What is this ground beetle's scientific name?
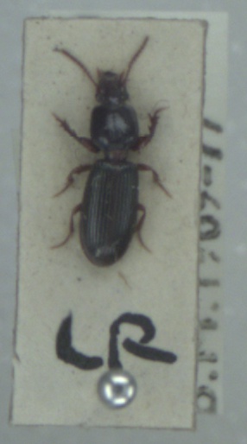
Clivina fossor
